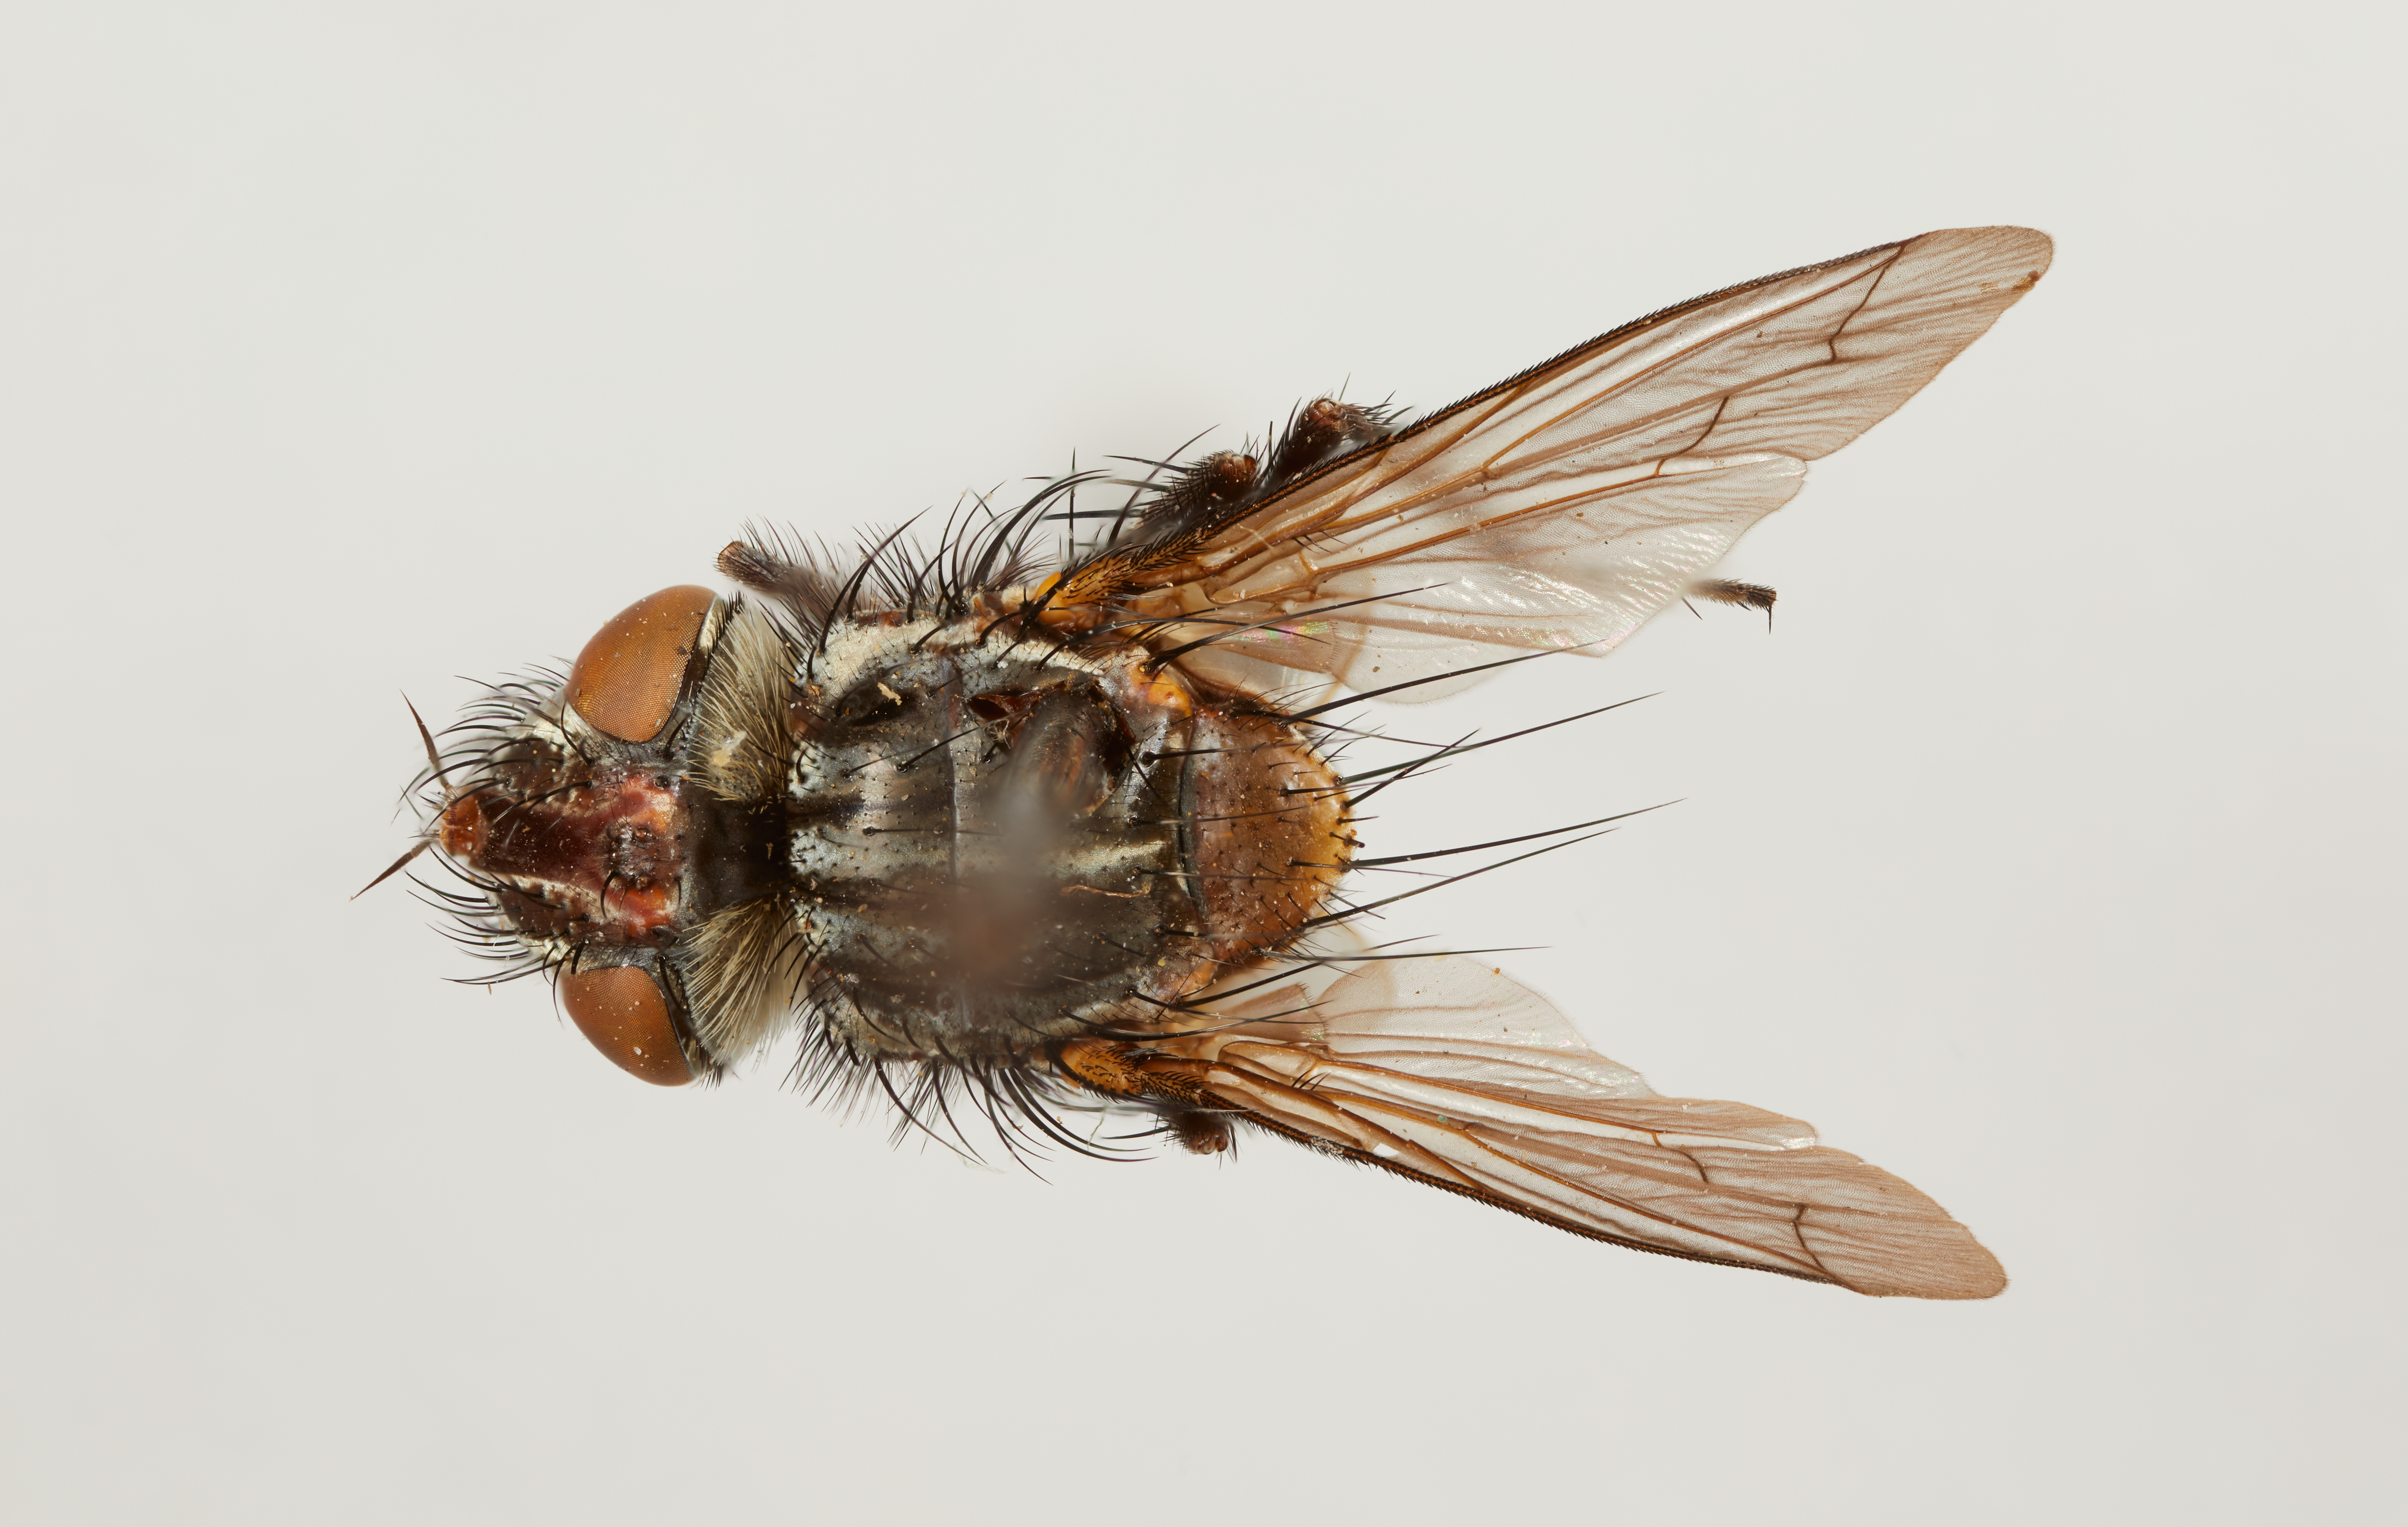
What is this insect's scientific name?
Germariopsis andina
